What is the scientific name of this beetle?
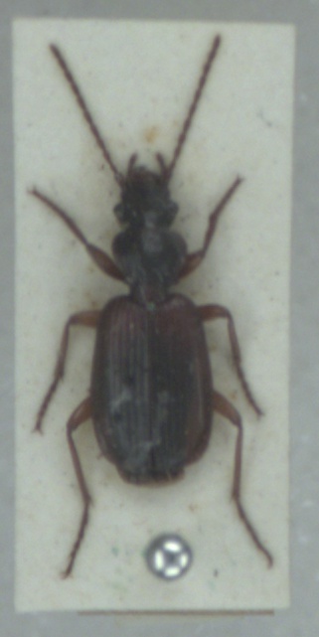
Cymindis vaporariorum
